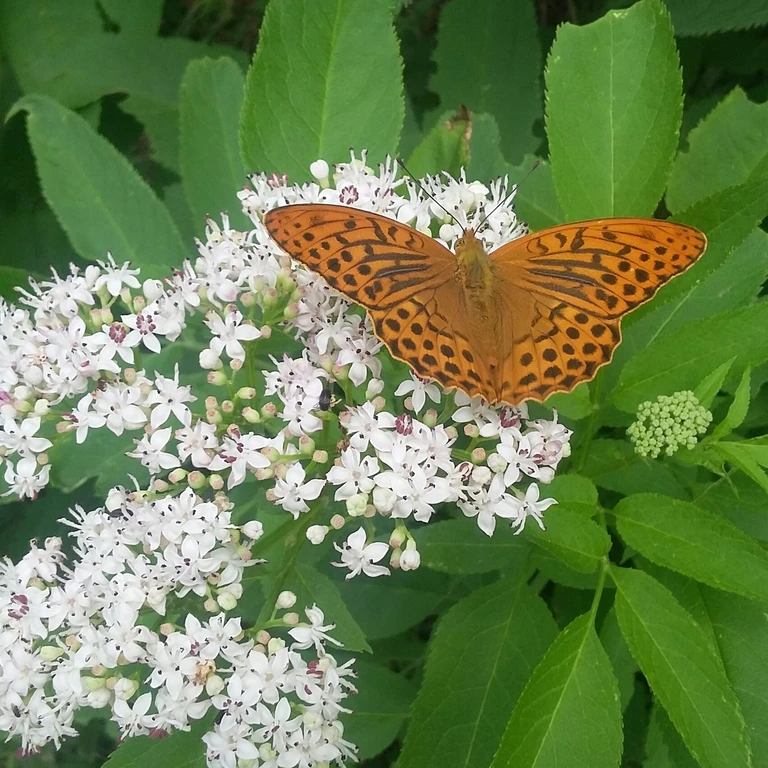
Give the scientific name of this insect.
Argynnis paphia
